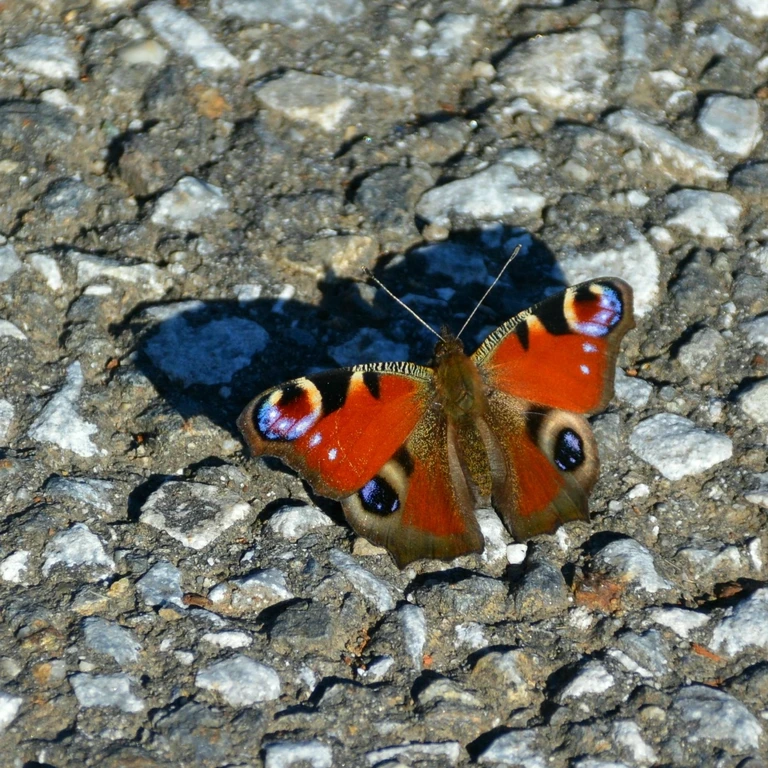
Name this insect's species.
Aglais io
